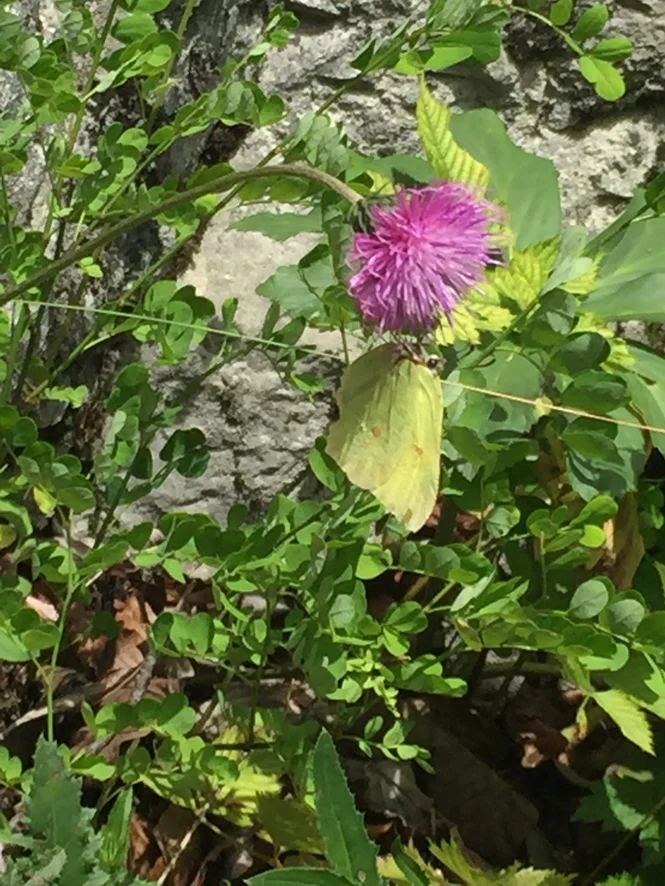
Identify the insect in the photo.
Gonepteryx rhamni
